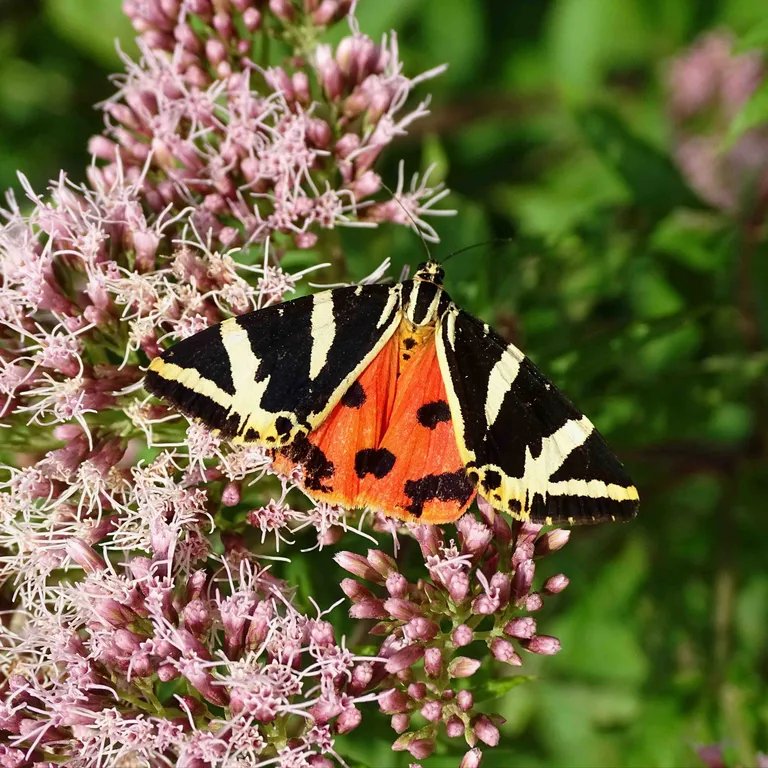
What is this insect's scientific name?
Euplagia quadripunctaria
